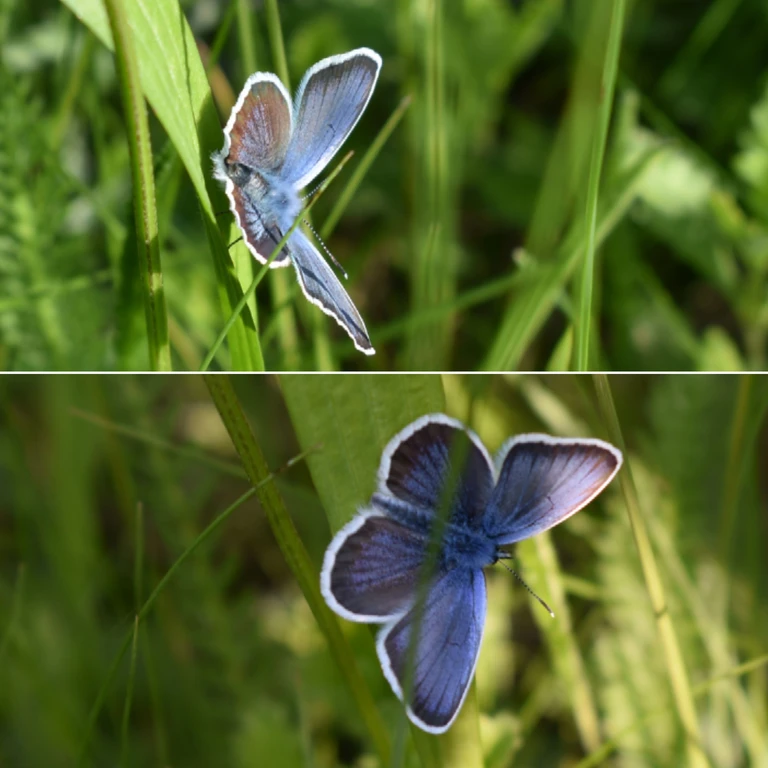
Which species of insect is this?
Plebejus argus
